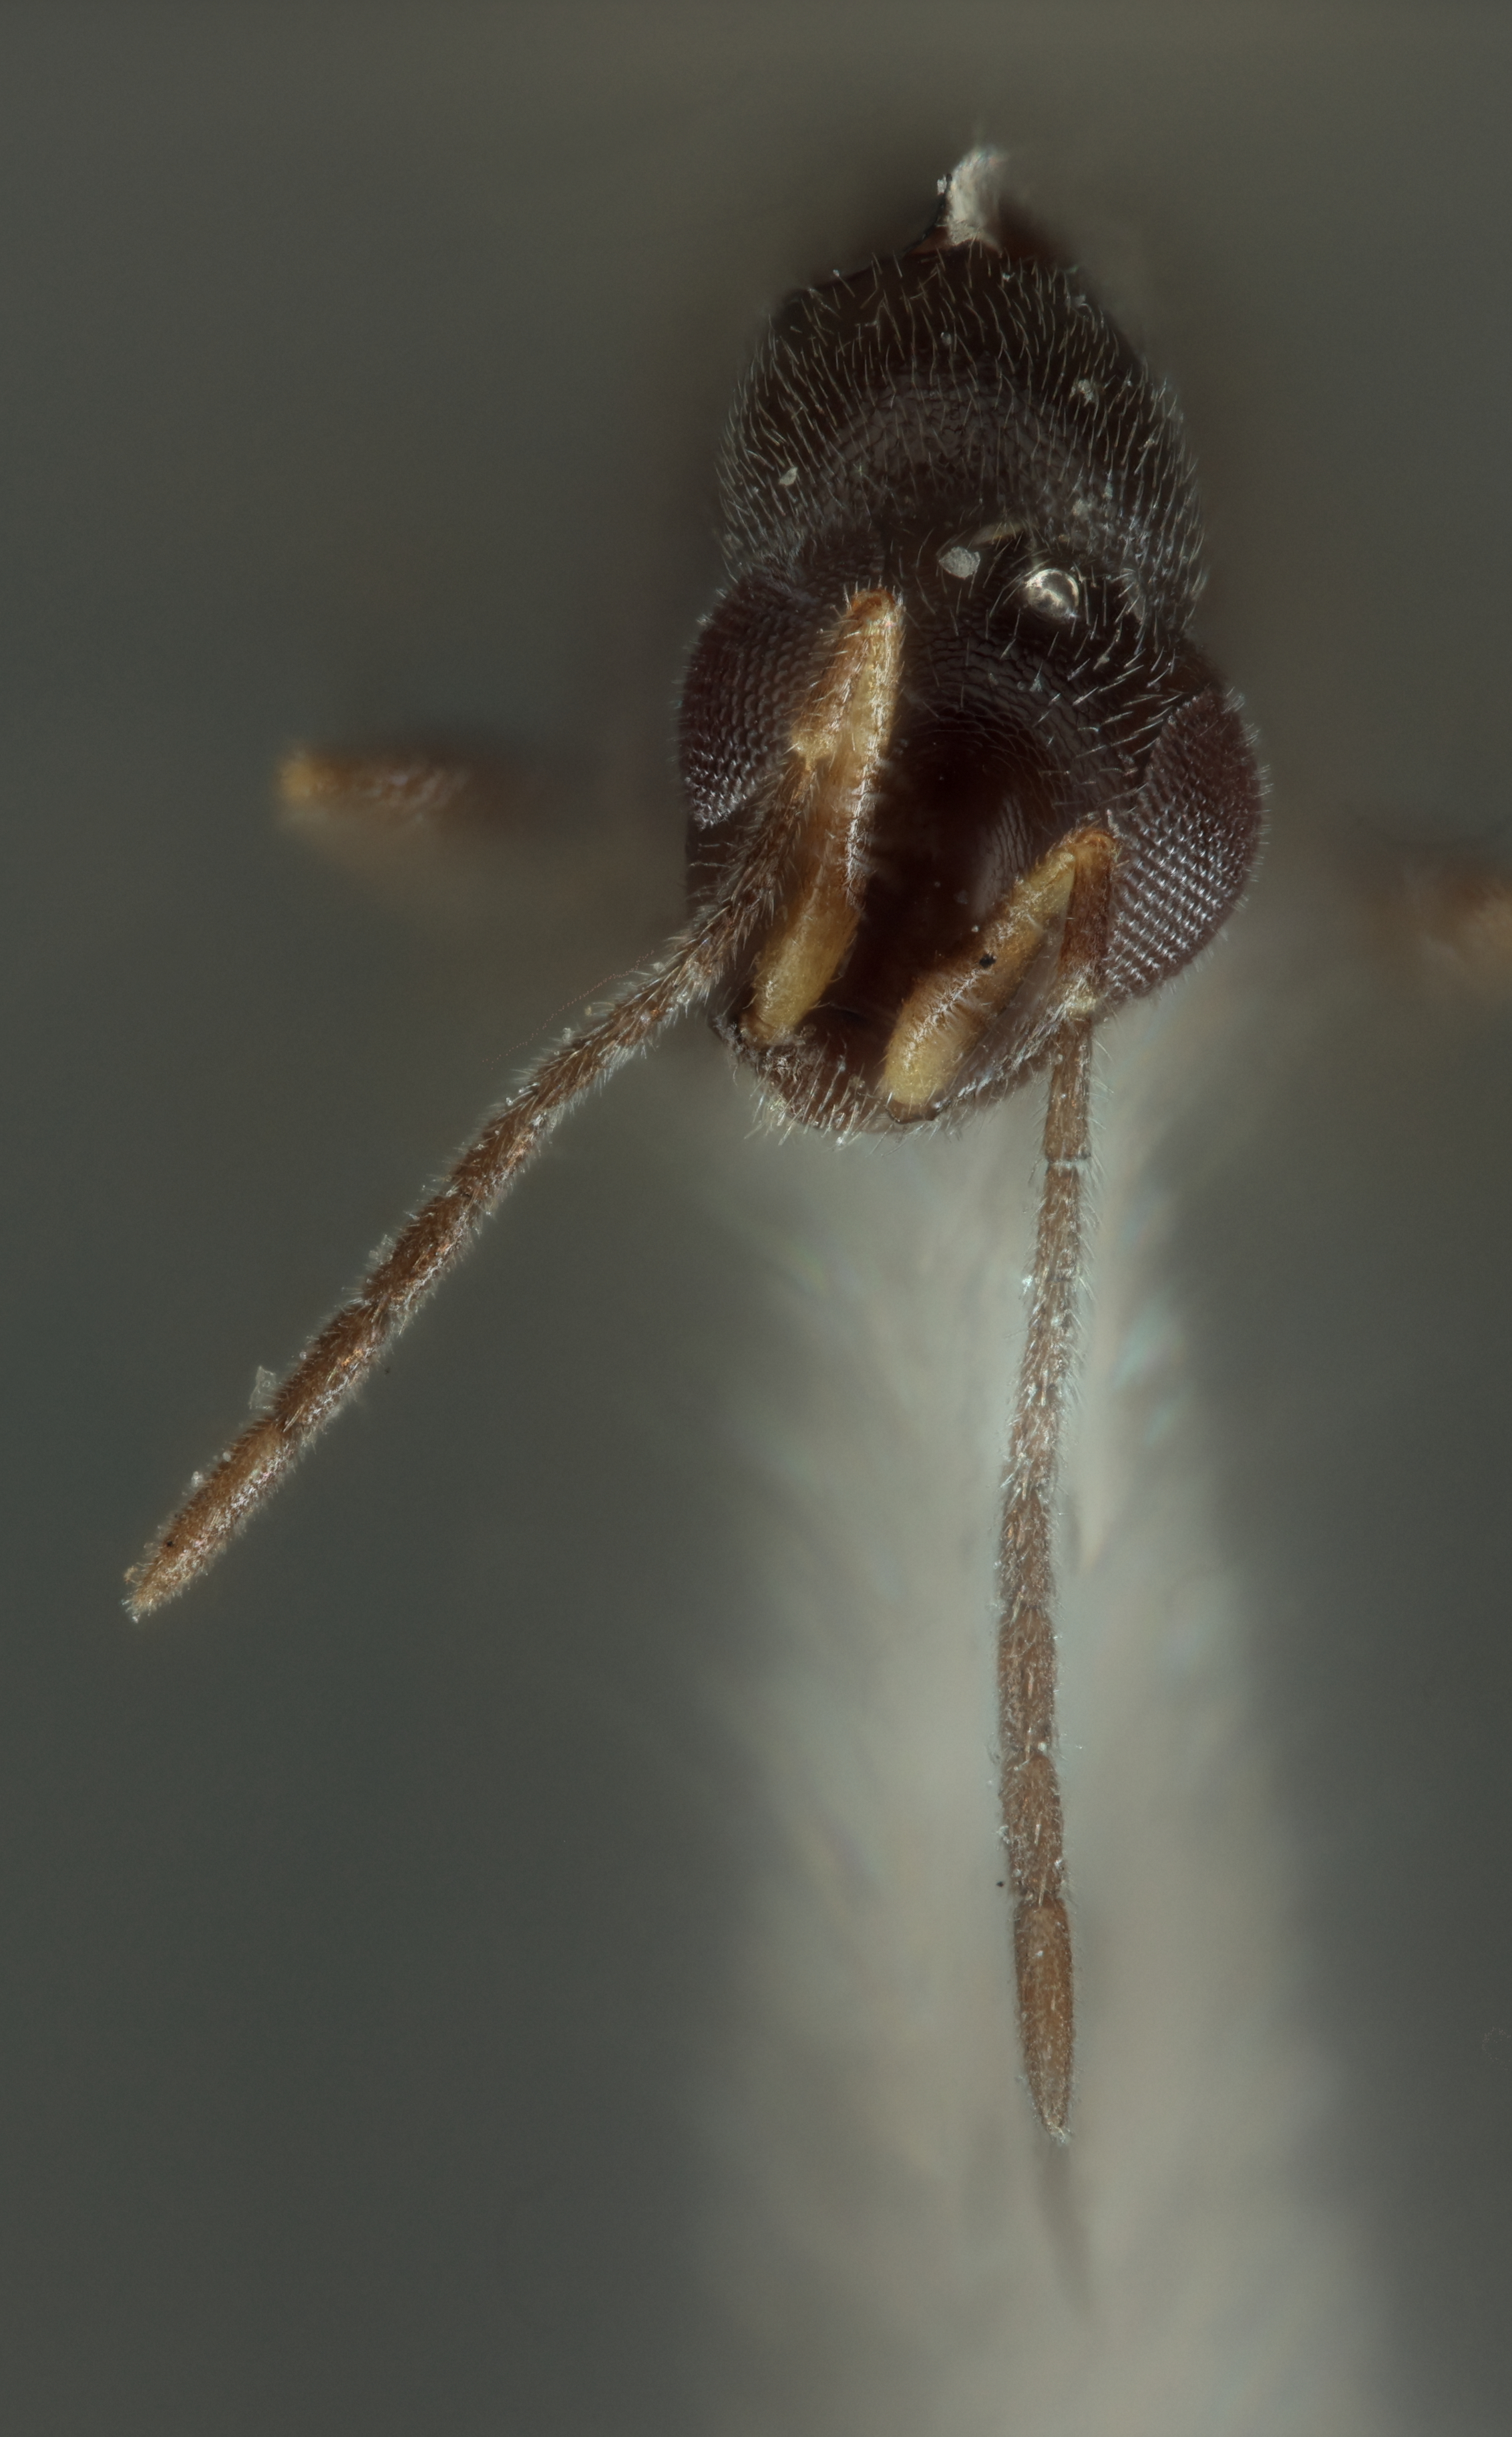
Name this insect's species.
Aphanogmus nigrofornicatus
